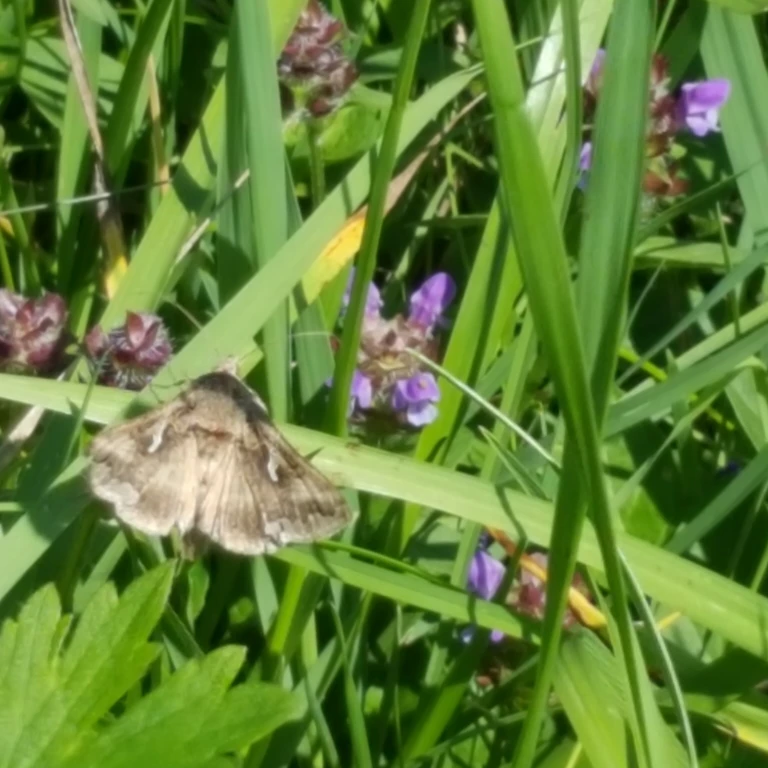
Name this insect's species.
Autographa gamma
